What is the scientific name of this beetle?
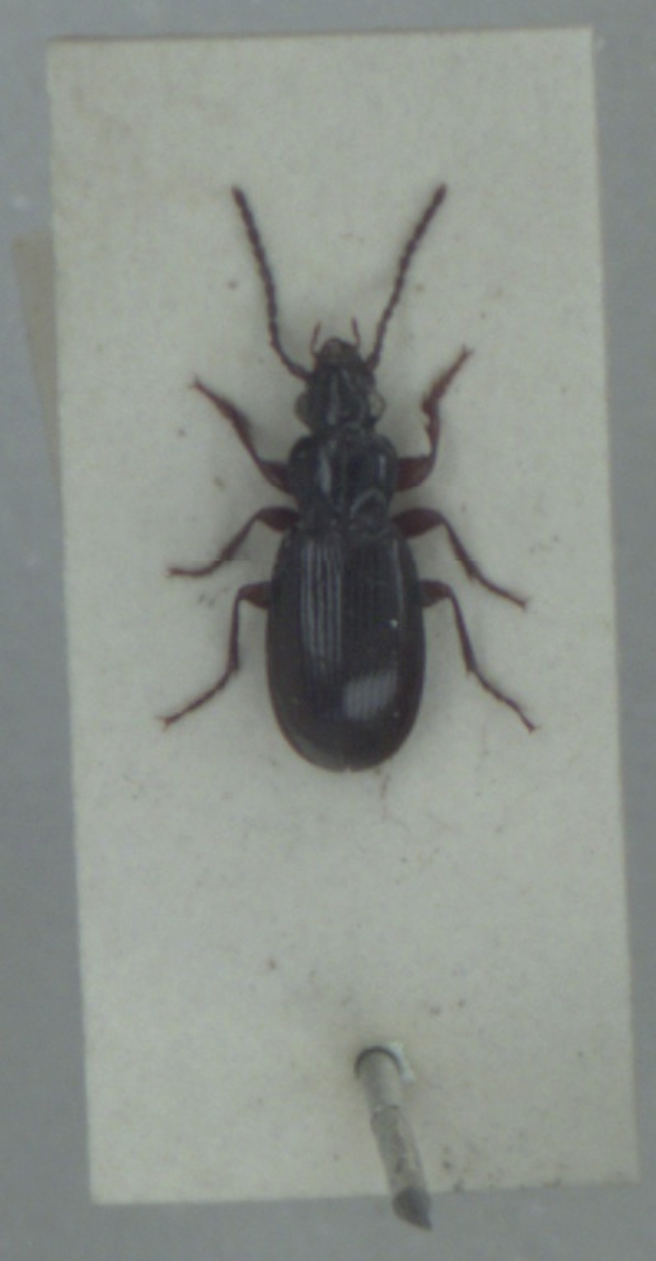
Patrobus assimilis
